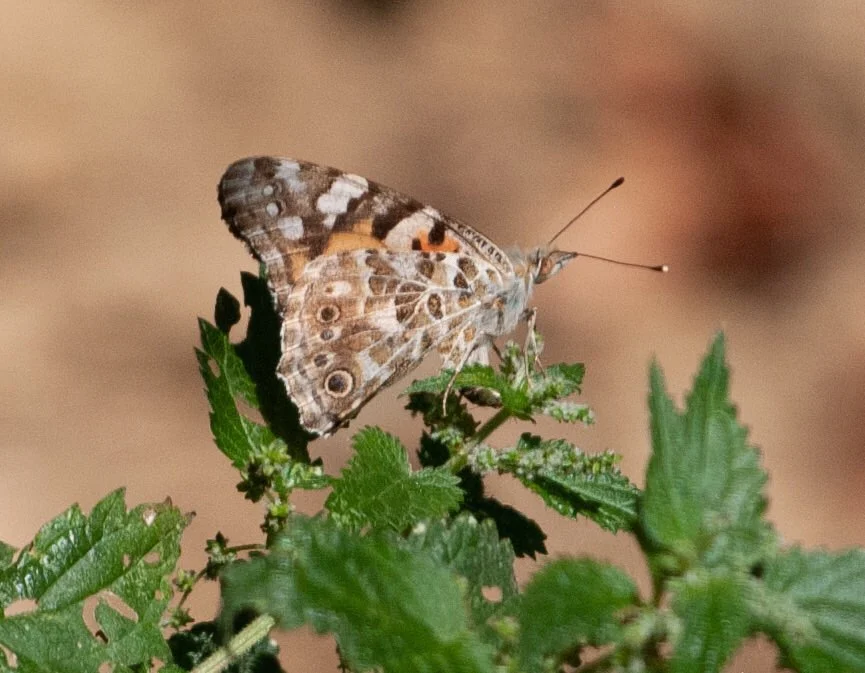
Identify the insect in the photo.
Vanessa cardui
